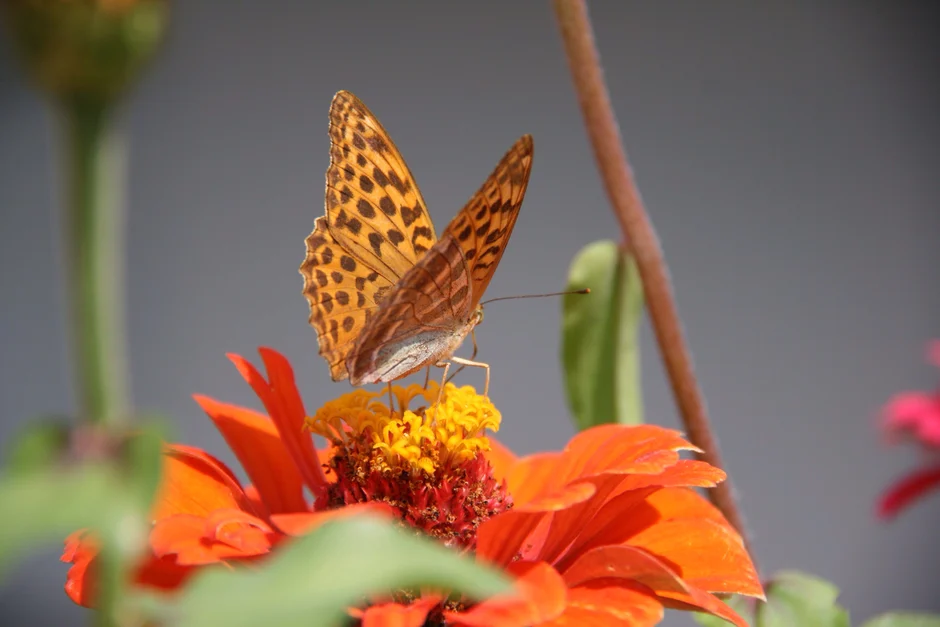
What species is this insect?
Argynnis paphia
